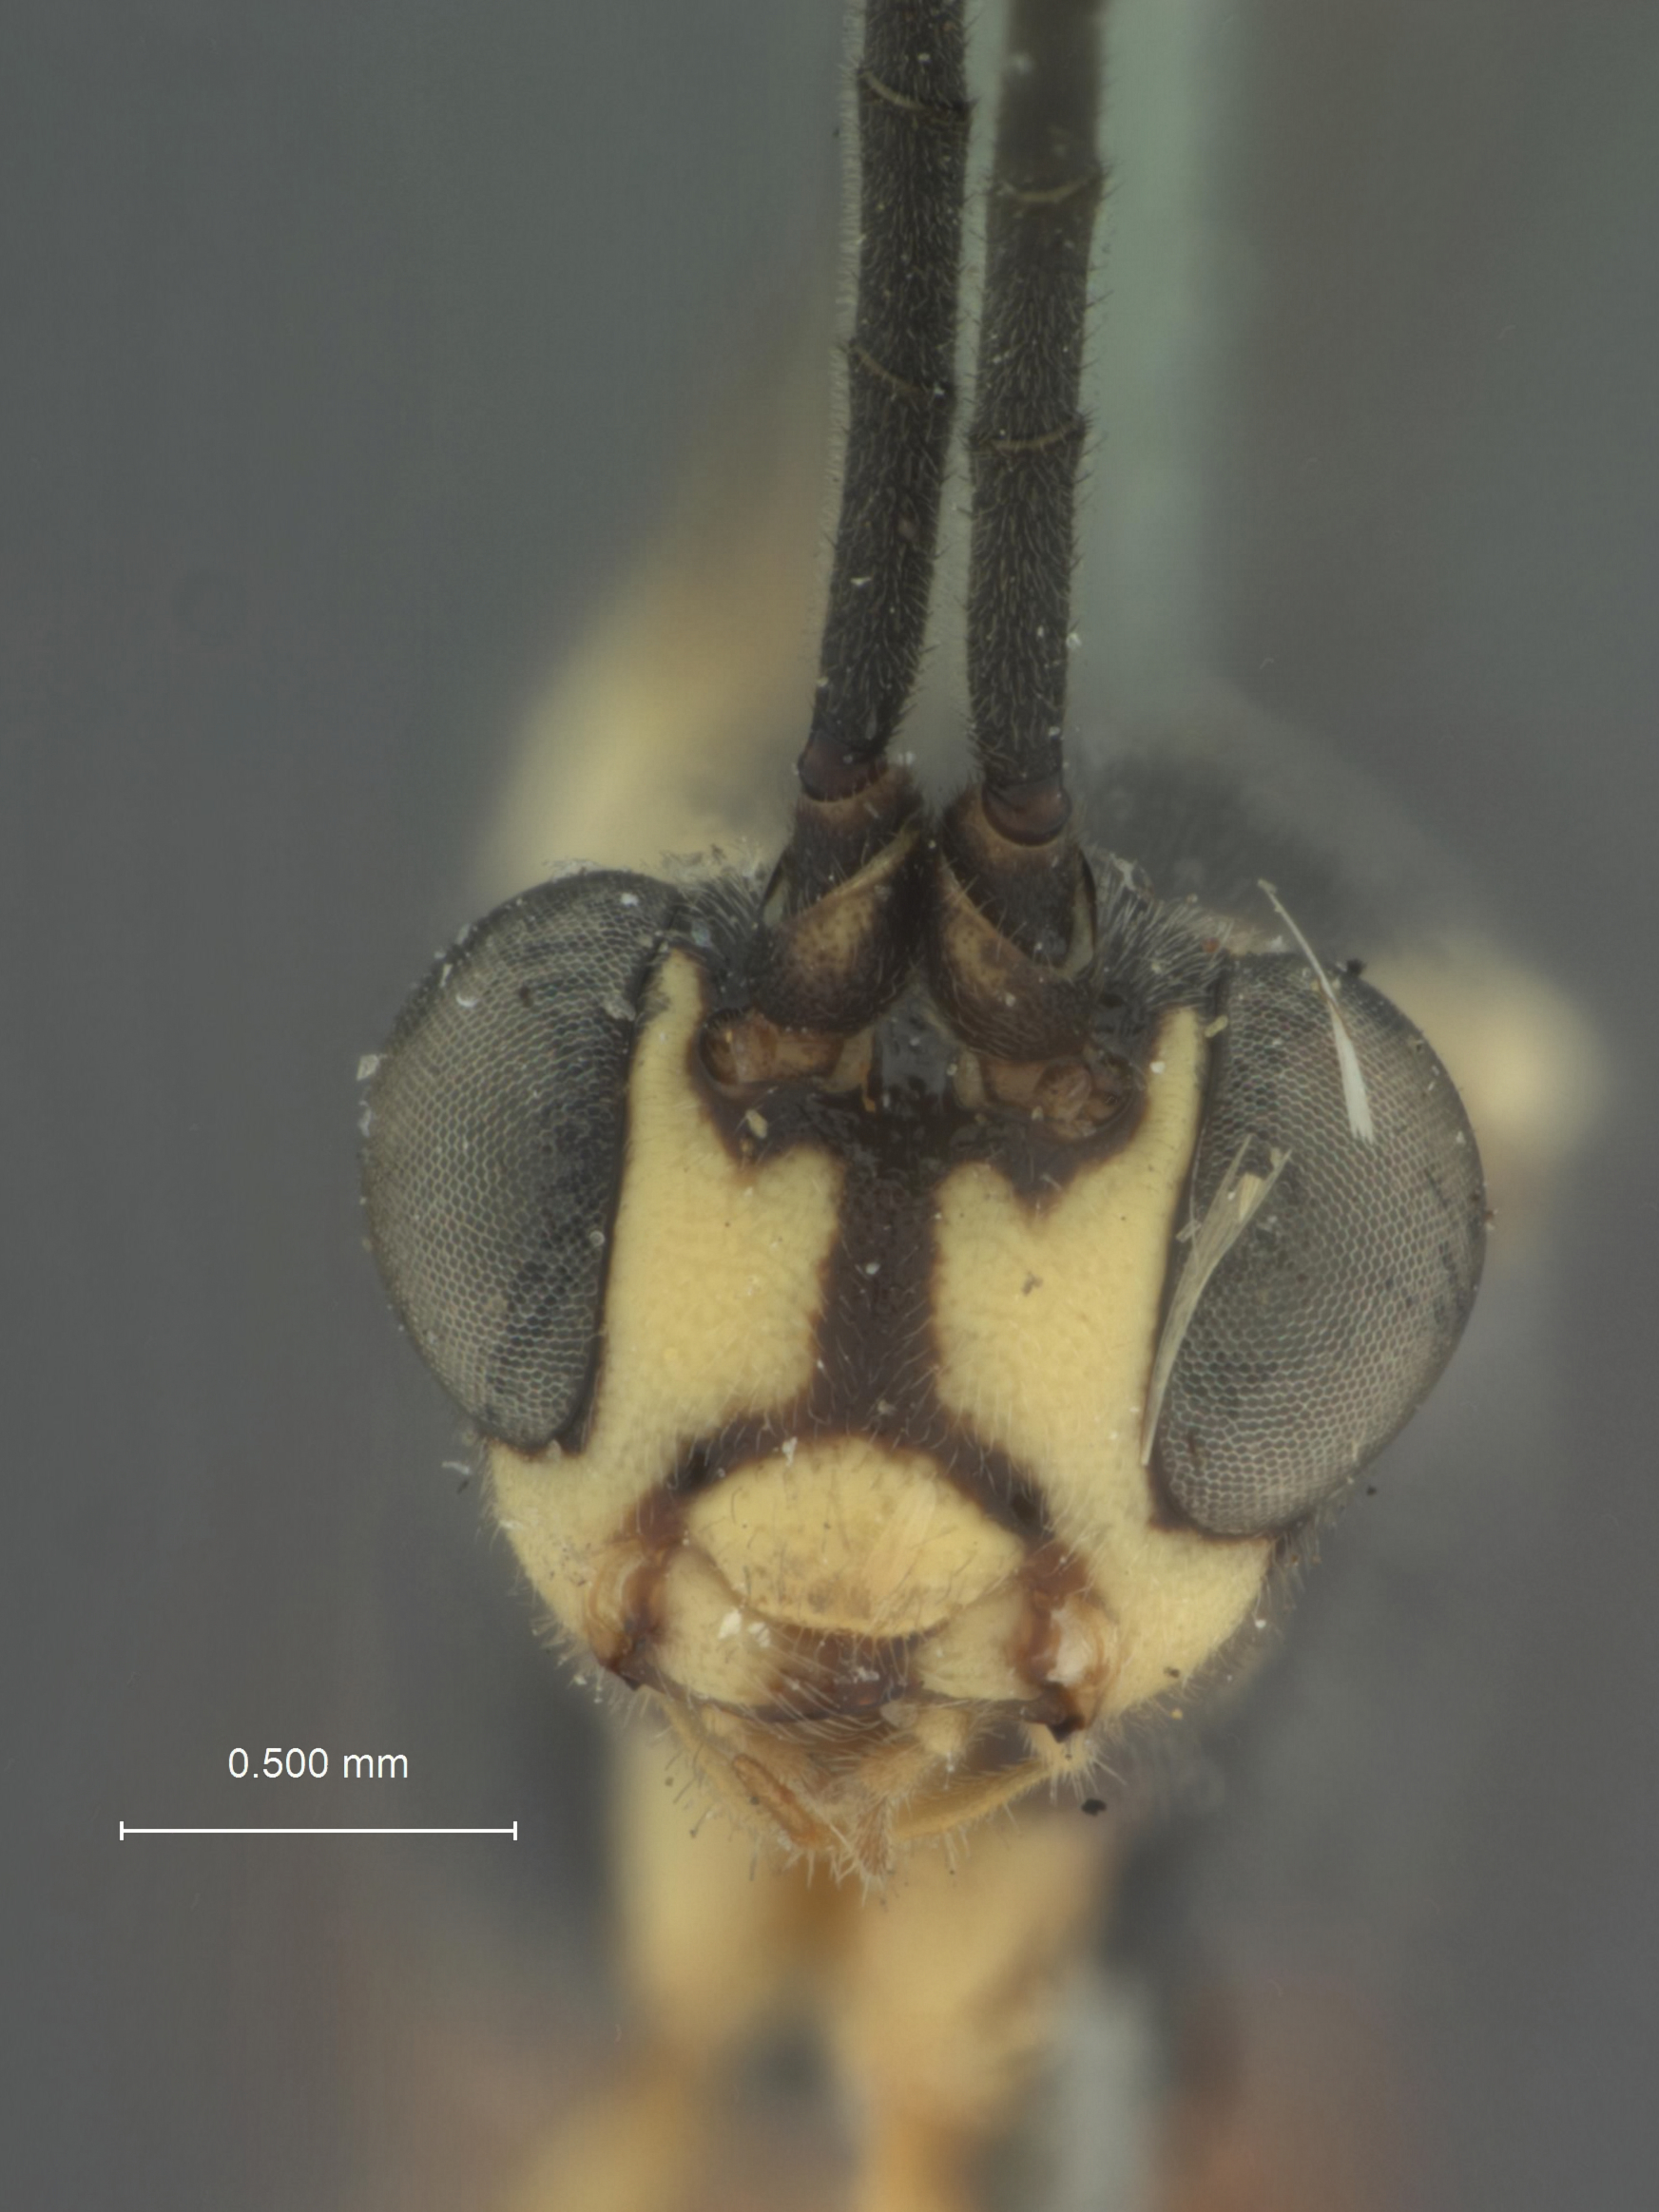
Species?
Harrimaniella kukakensis
